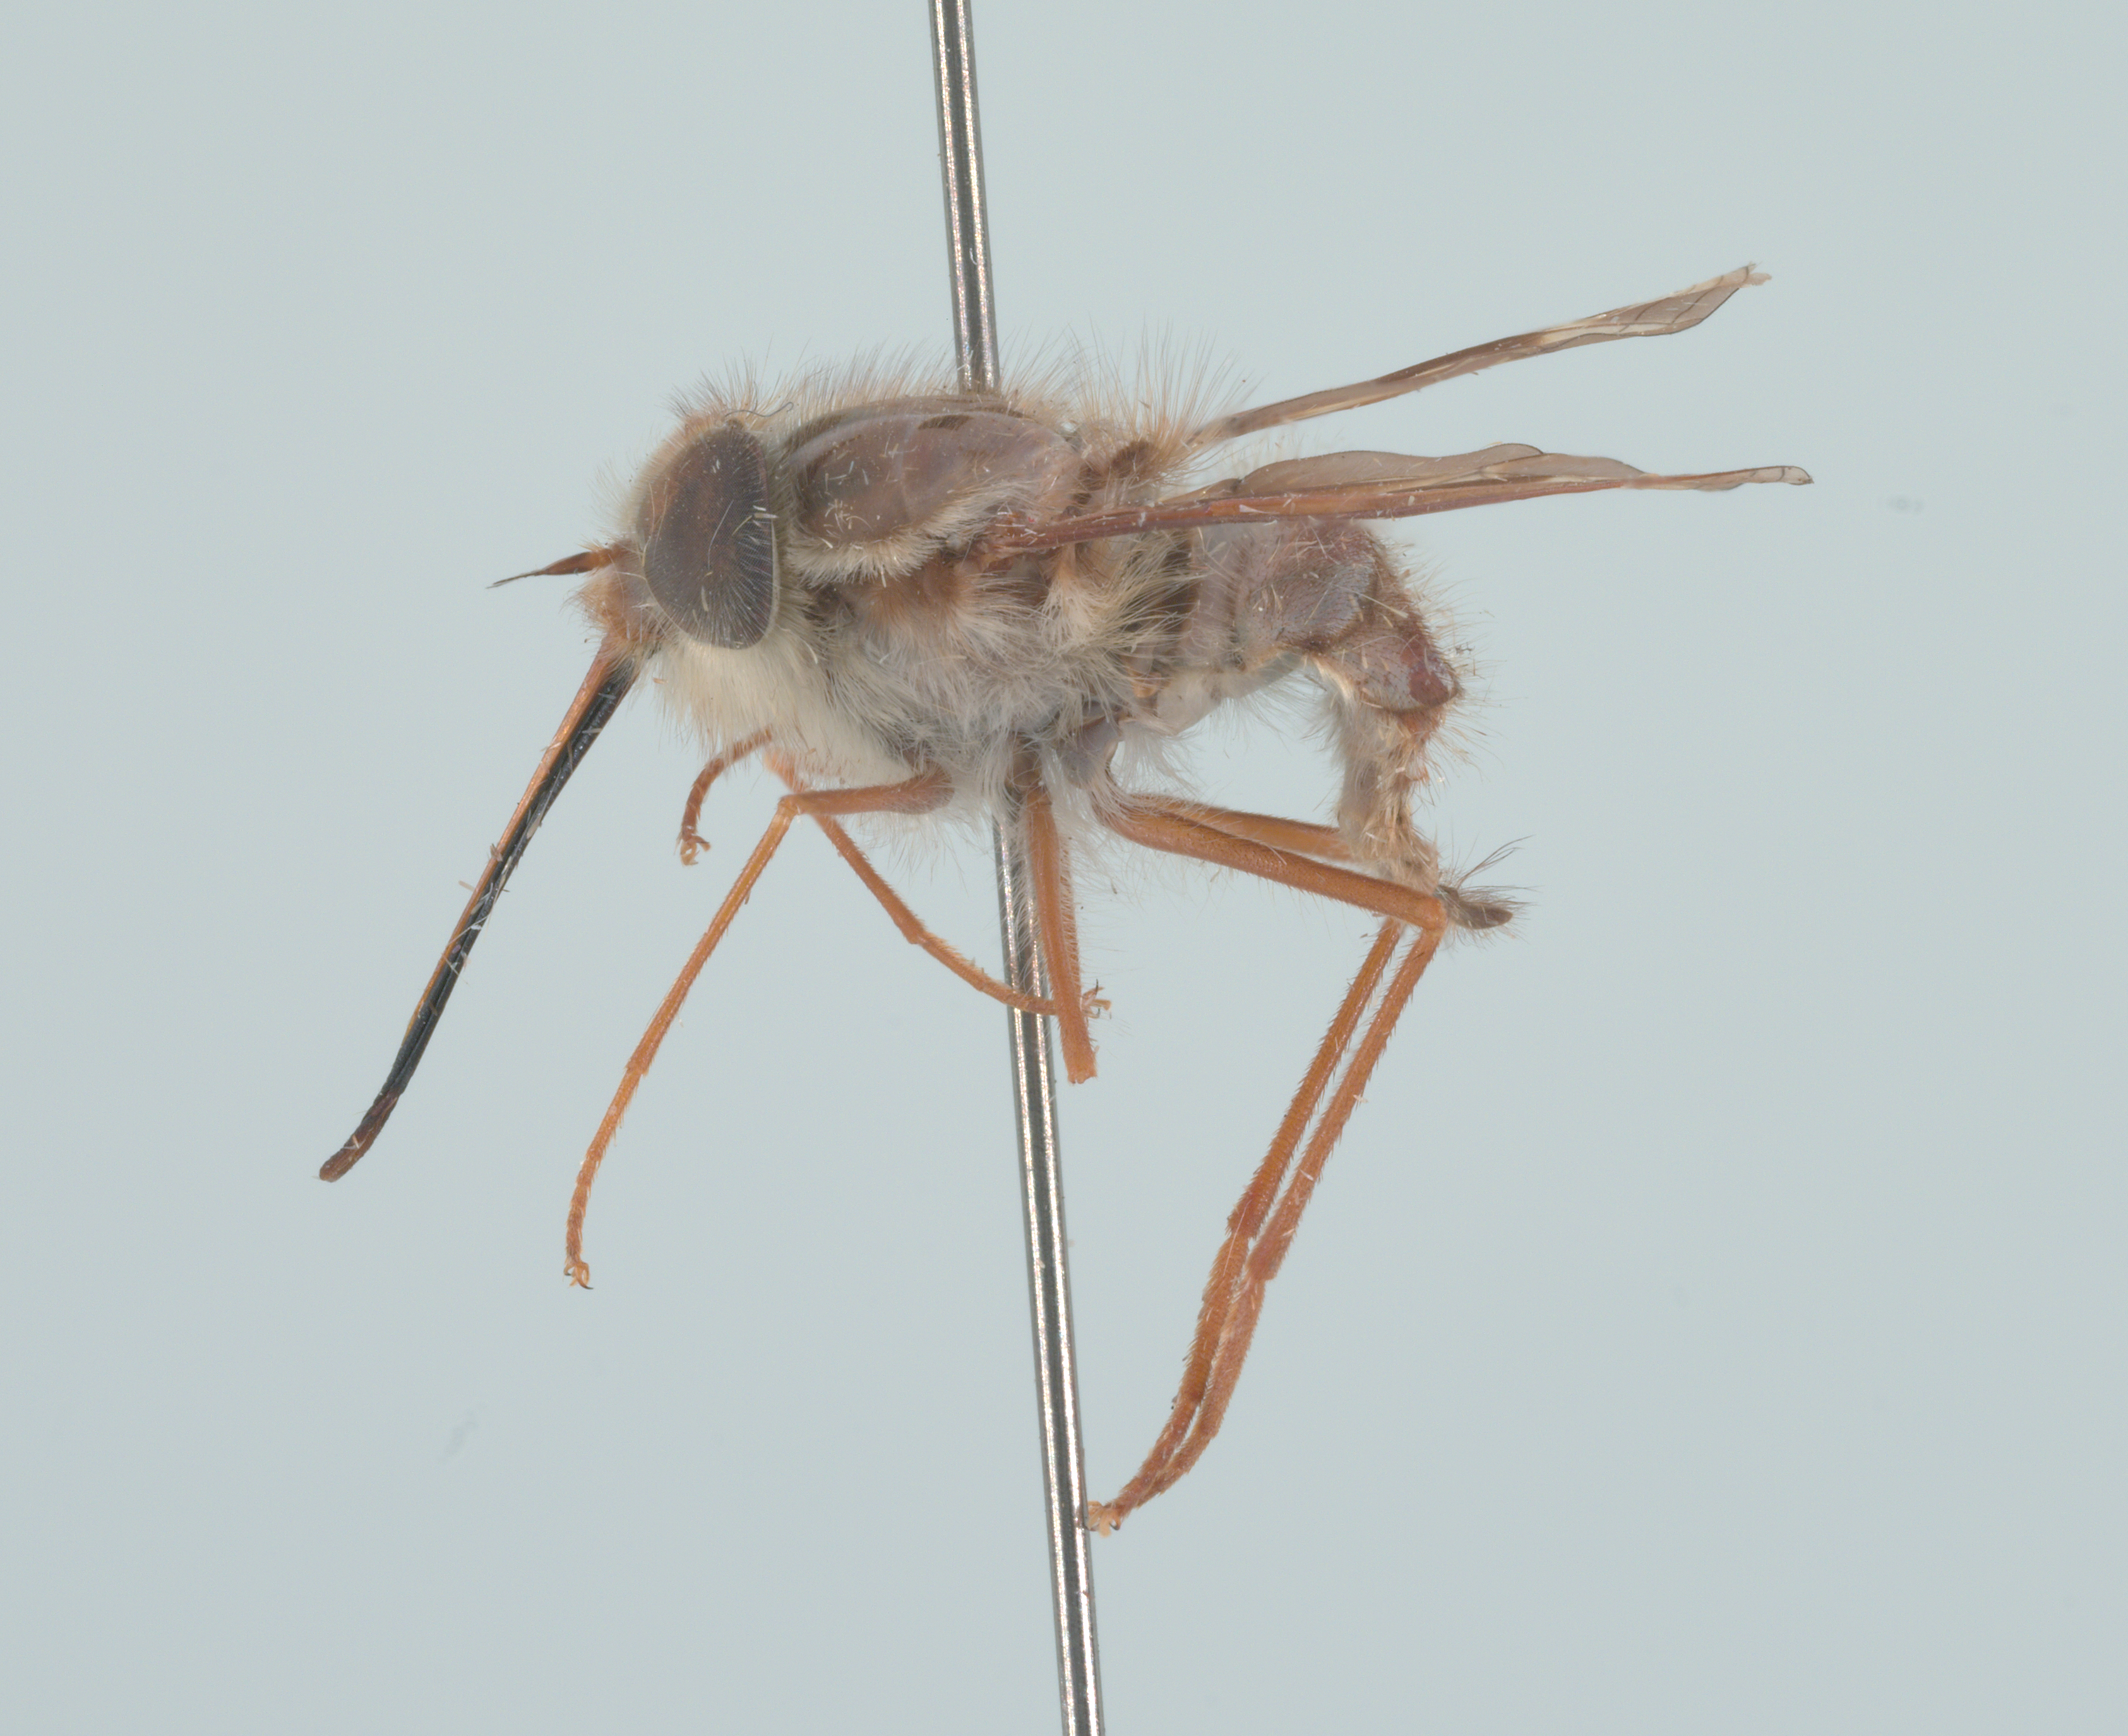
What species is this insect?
Hirmoneura nubipennis (also Trichophthalma nubipennis)
